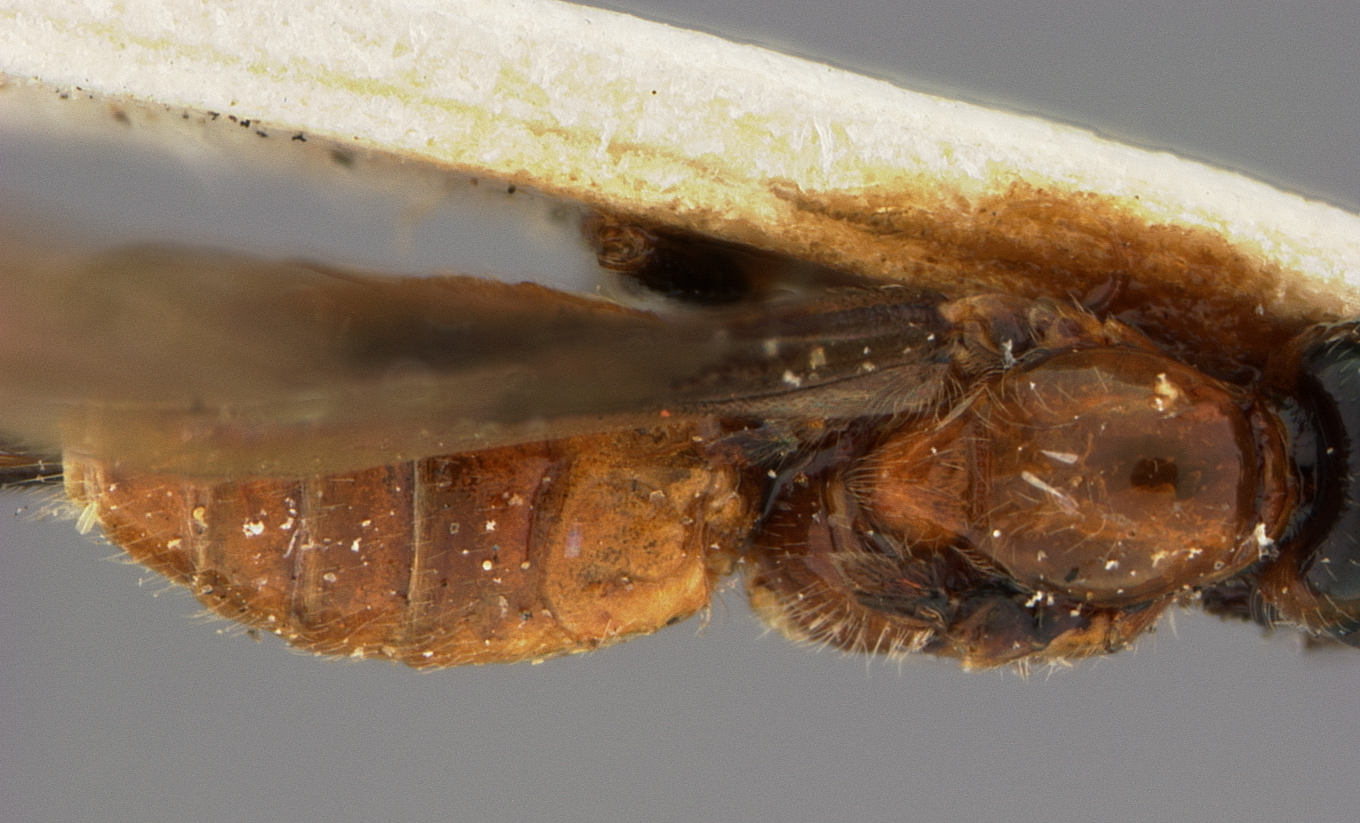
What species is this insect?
Bracon maculiceps
